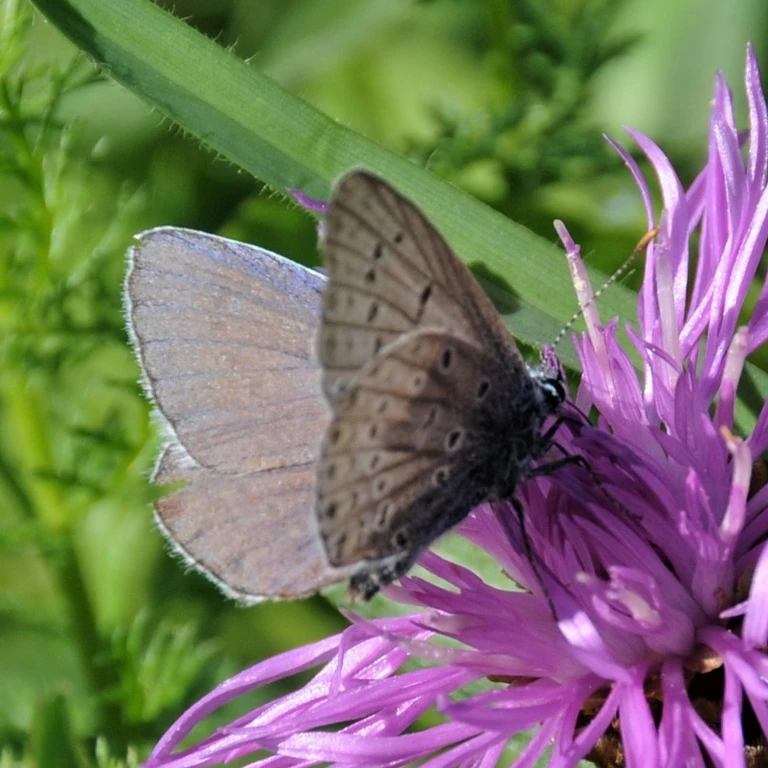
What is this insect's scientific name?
Polyommatus icarus
